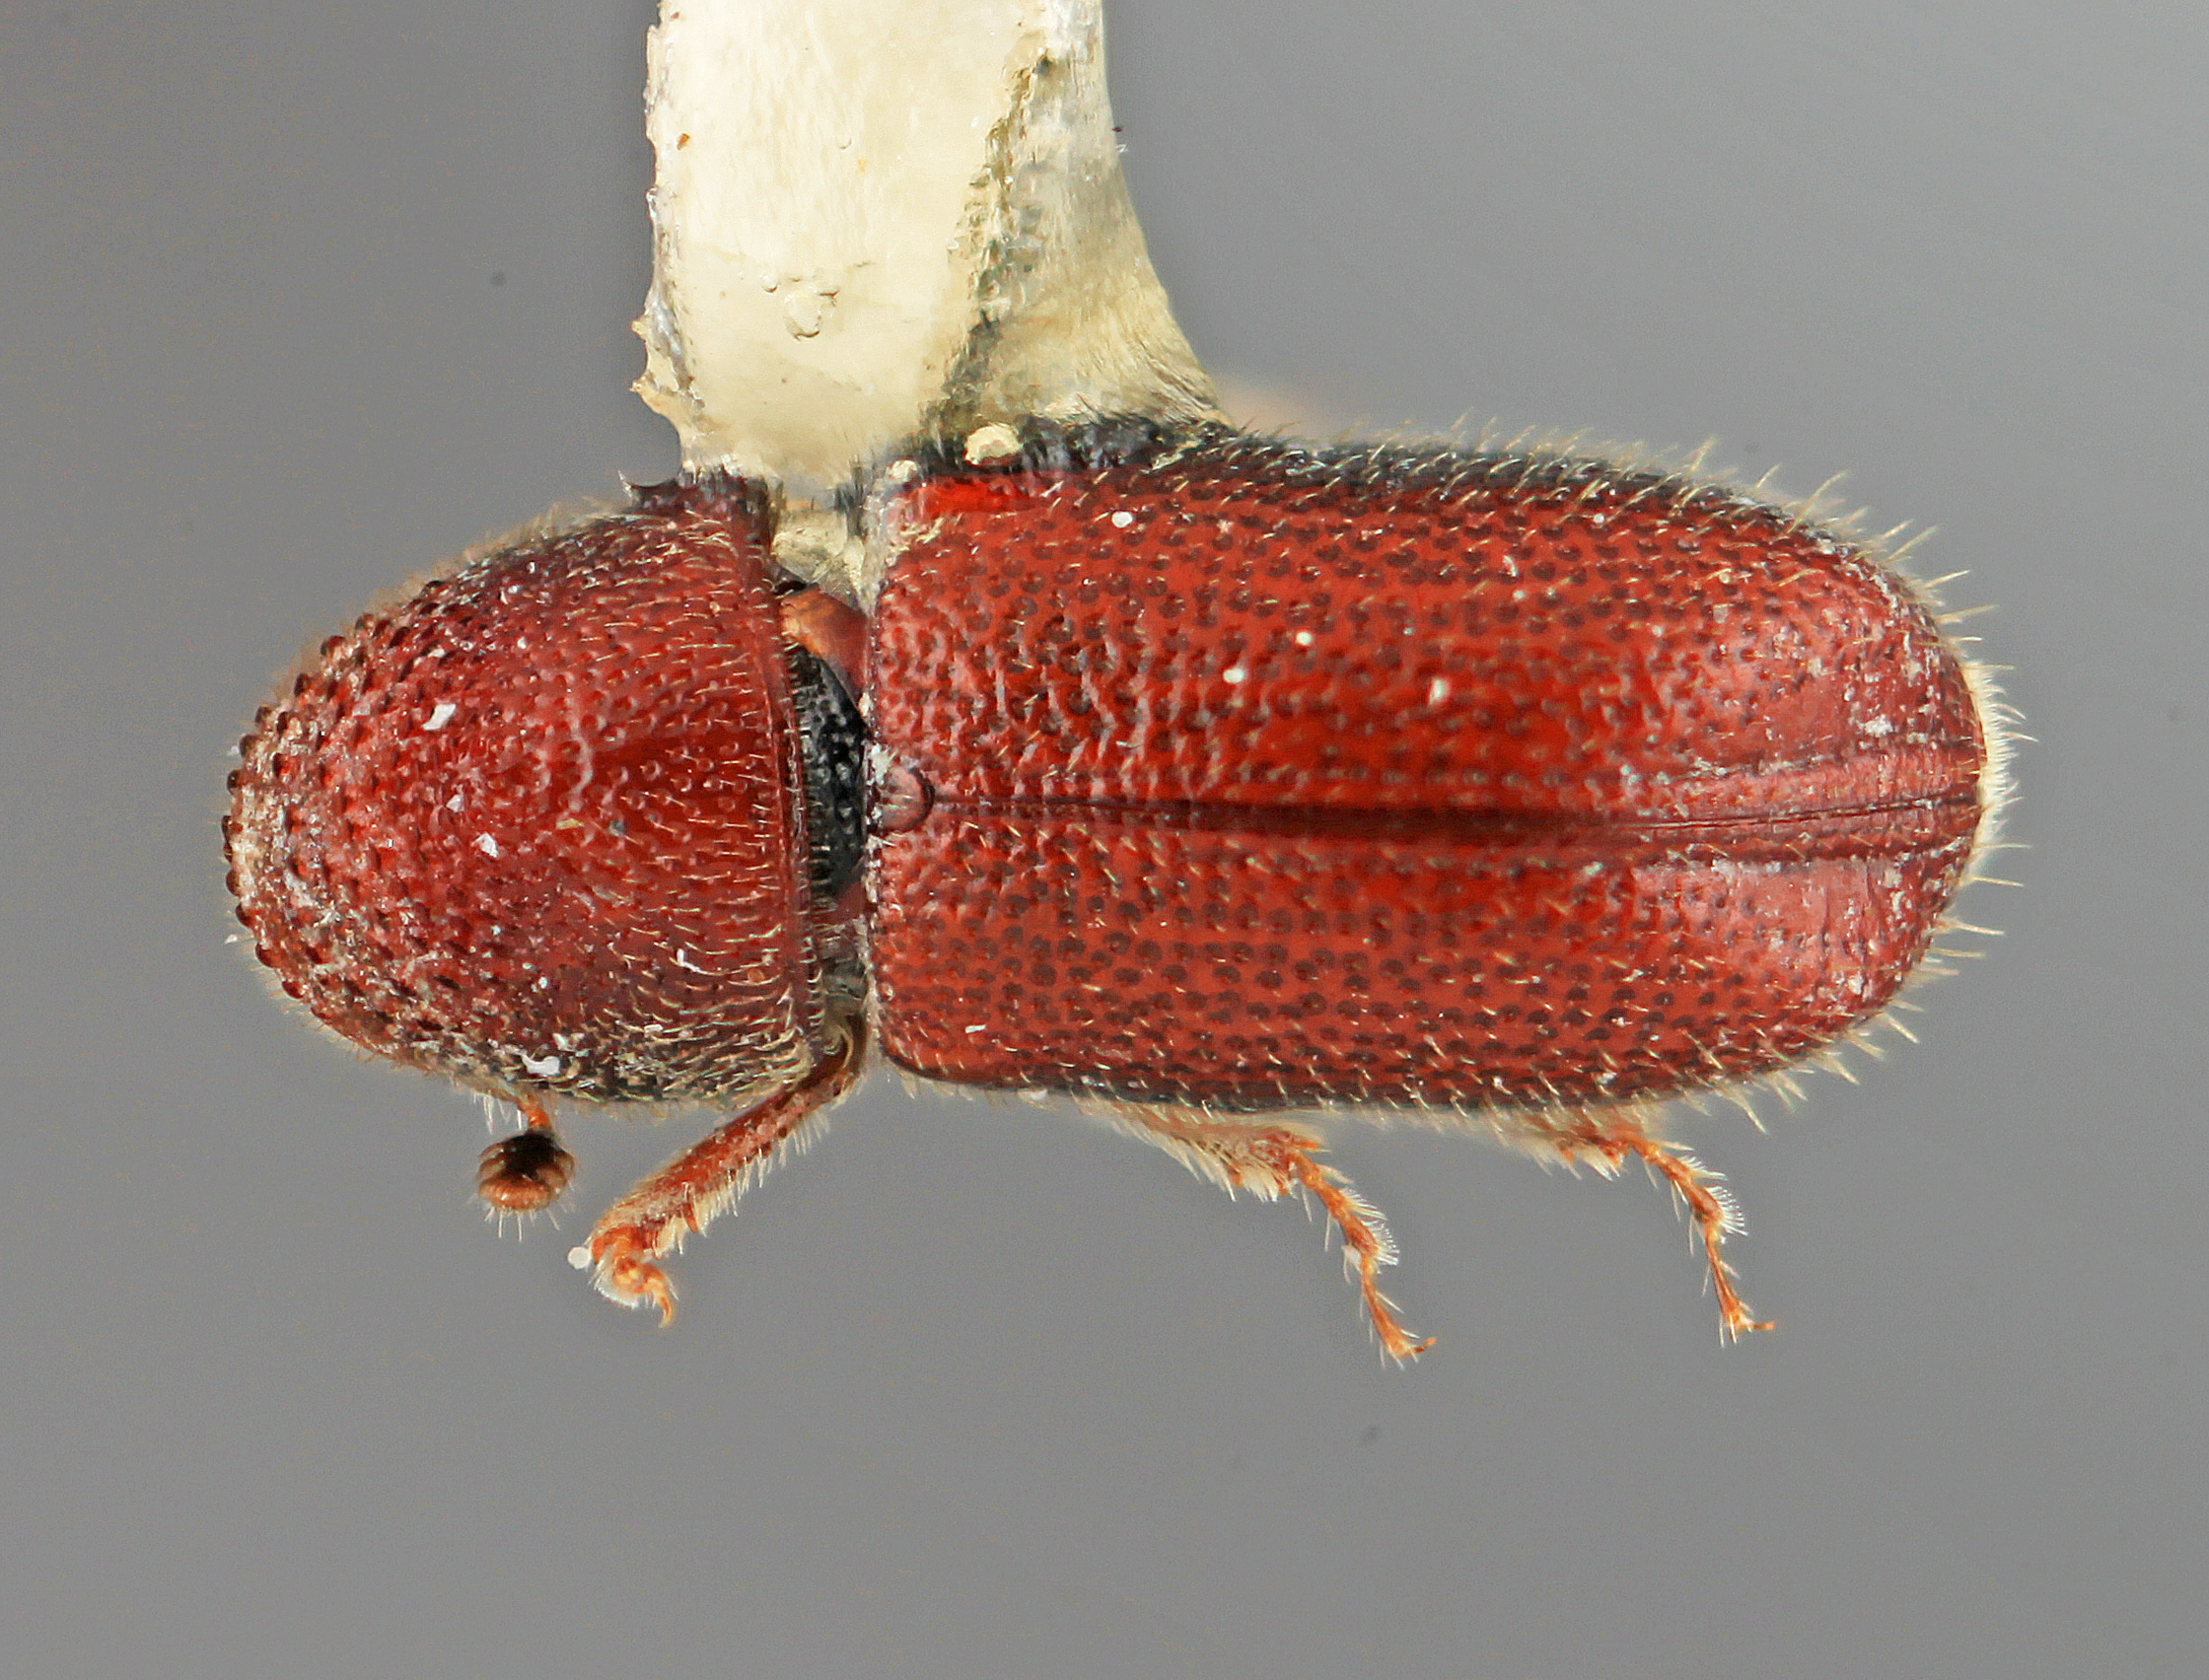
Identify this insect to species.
Pityophthorus aciculatus
